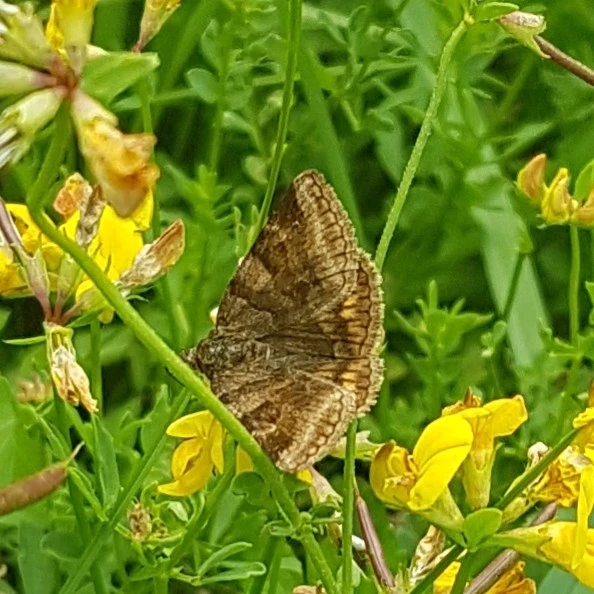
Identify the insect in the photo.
Euclidia glyphica
